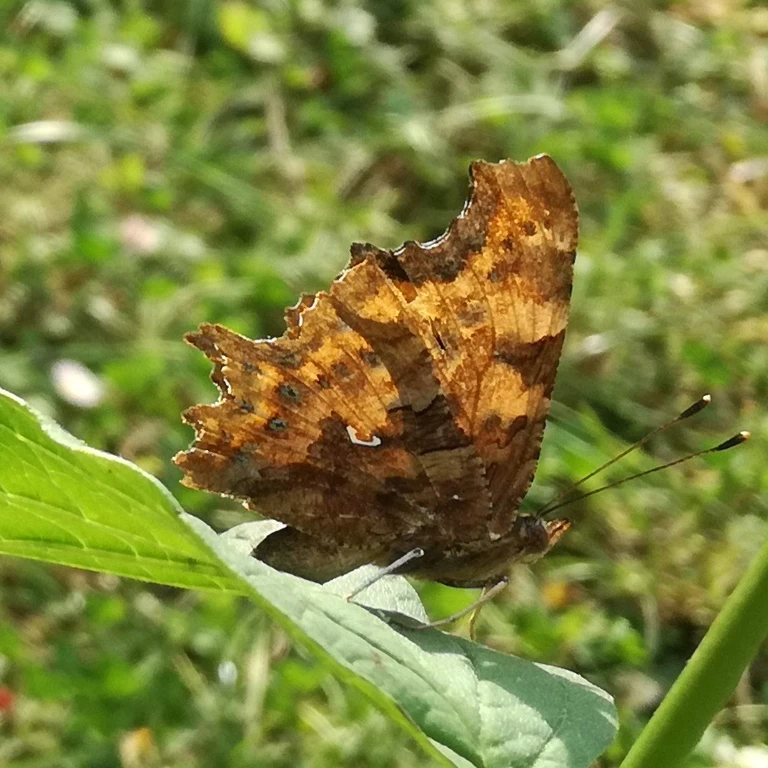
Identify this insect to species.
Polygonia c-album
